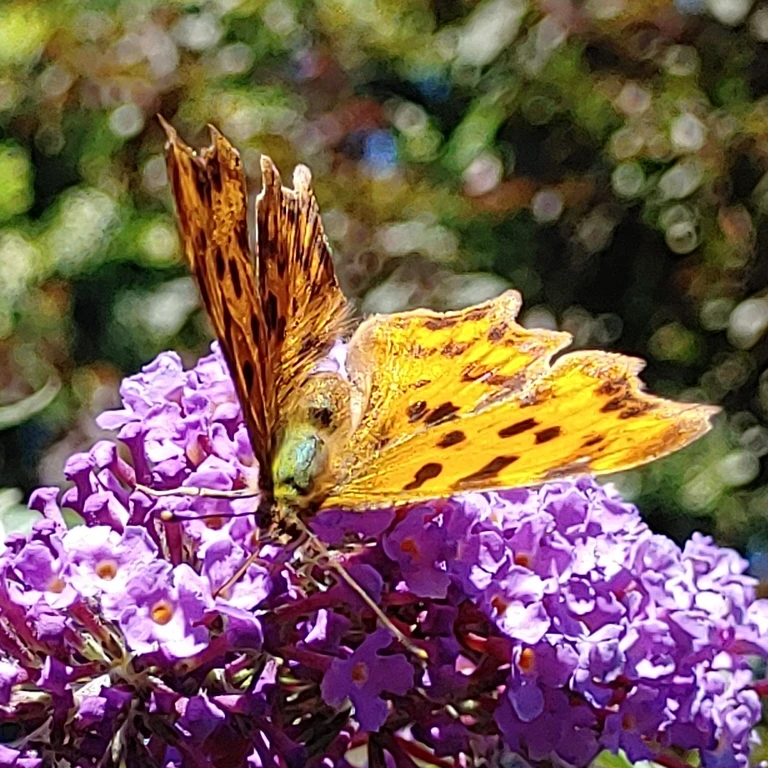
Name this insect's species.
Polygonia c-album
